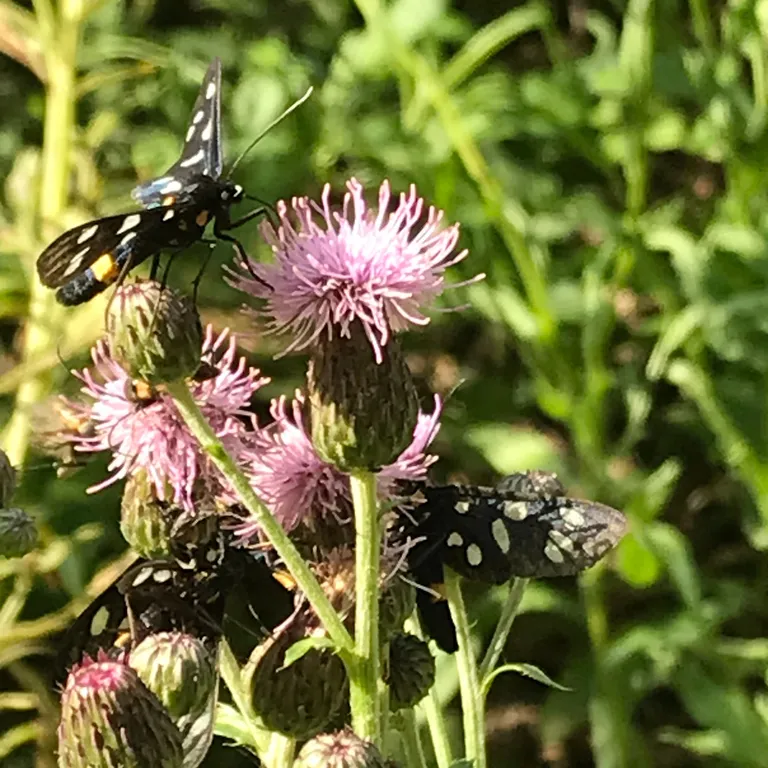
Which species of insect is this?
Amata phegea
